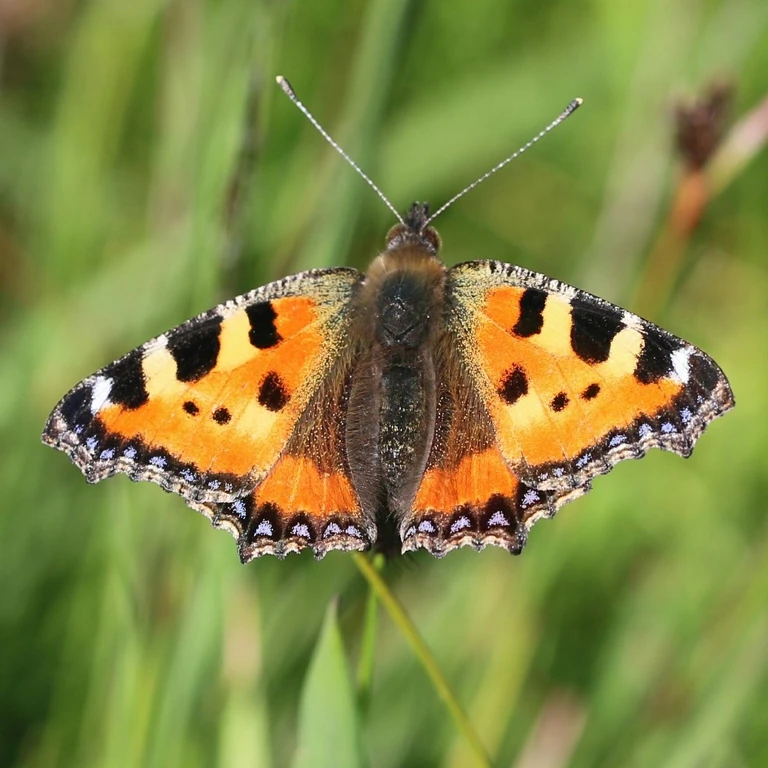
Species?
Aglais urticae
